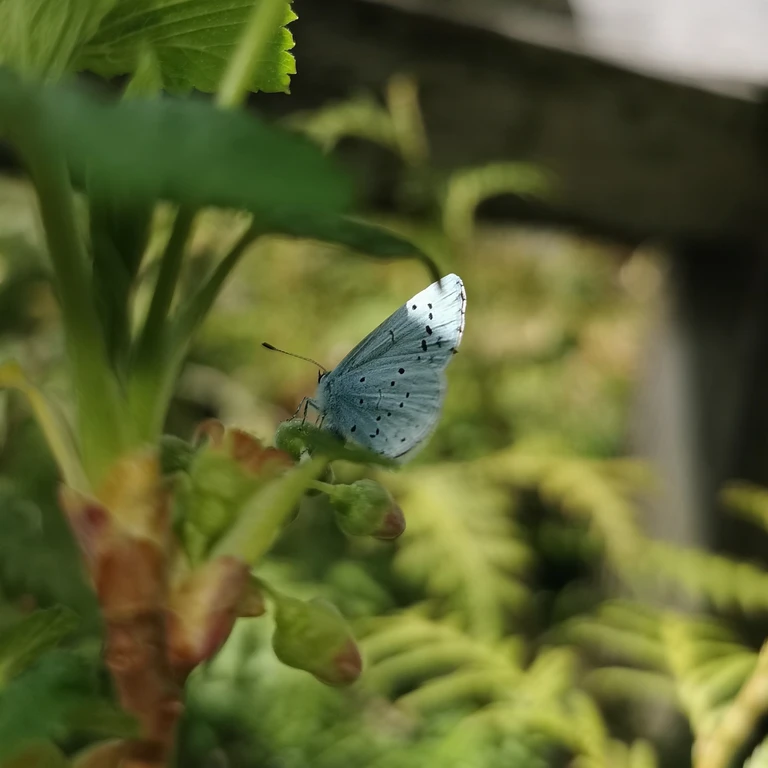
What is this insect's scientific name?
Celastrina argiolus
